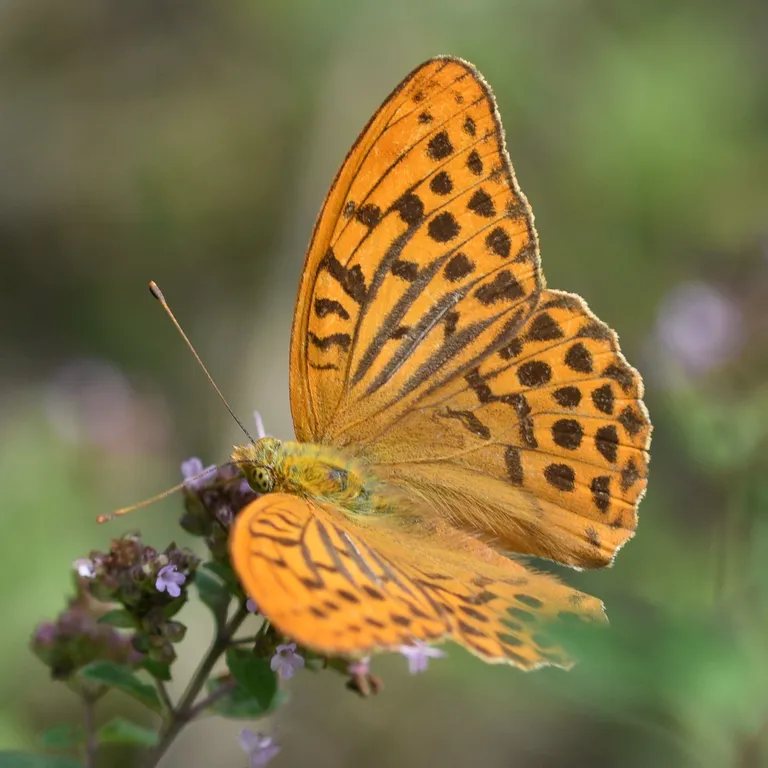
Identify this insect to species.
Argynnis paphia
